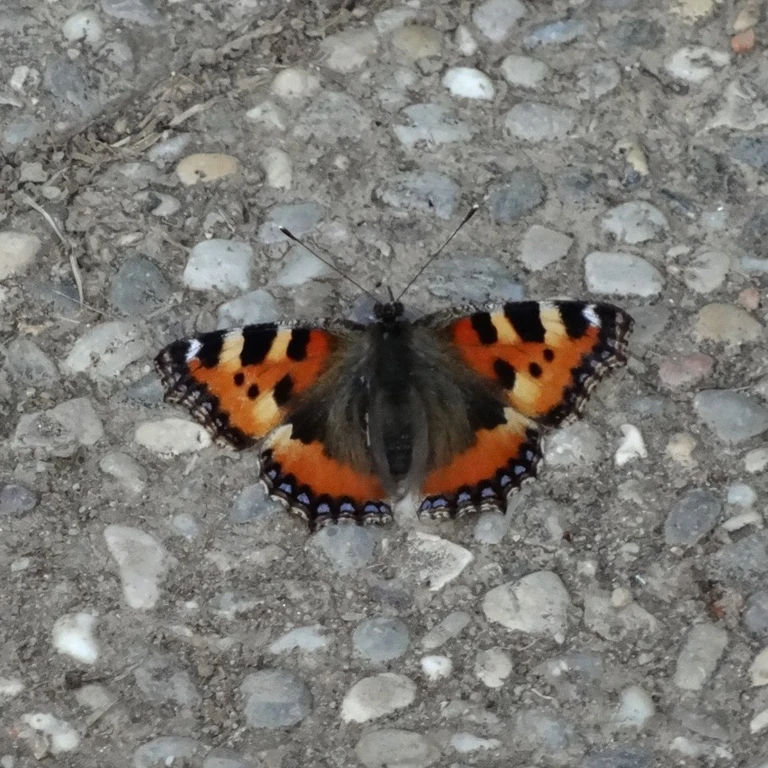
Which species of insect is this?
Aglais urticae
